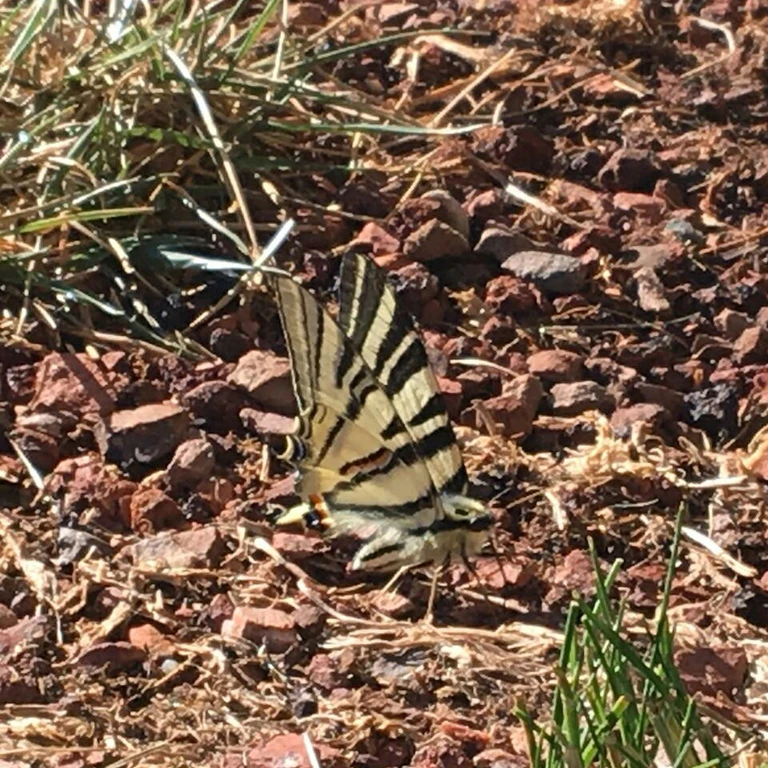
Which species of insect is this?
Iphiclides podalirius
